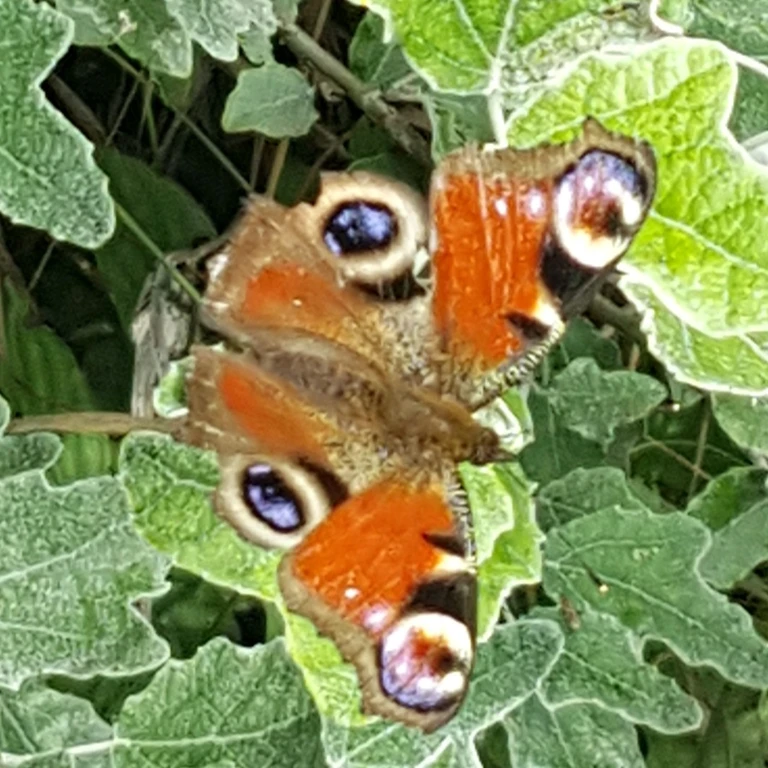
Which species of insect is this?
Aglais io
